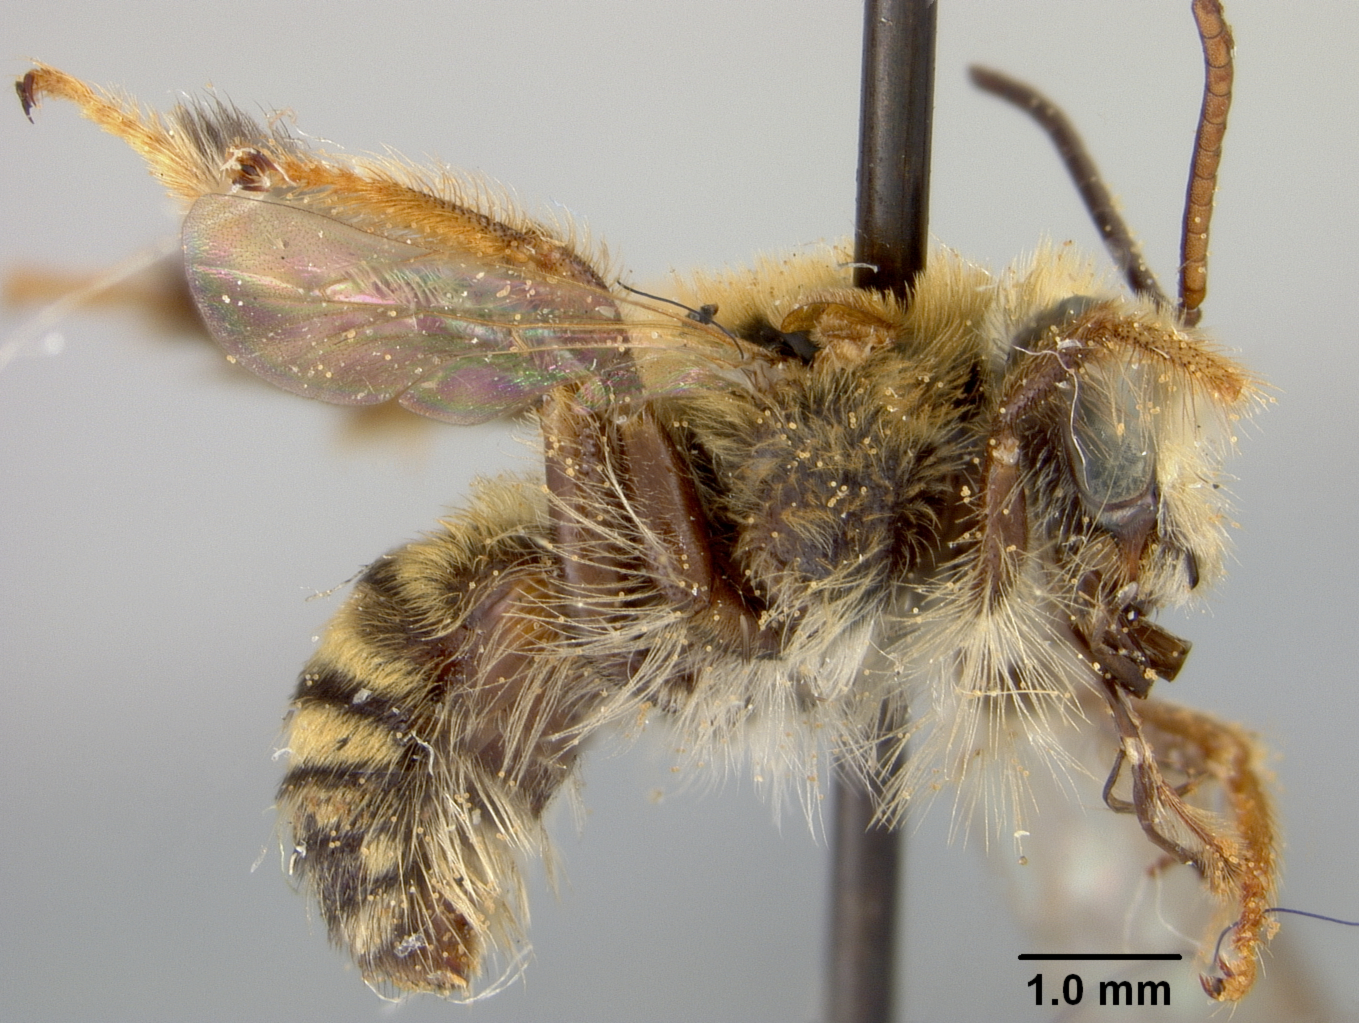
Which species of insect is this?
Exomalopsis fulvozonata
